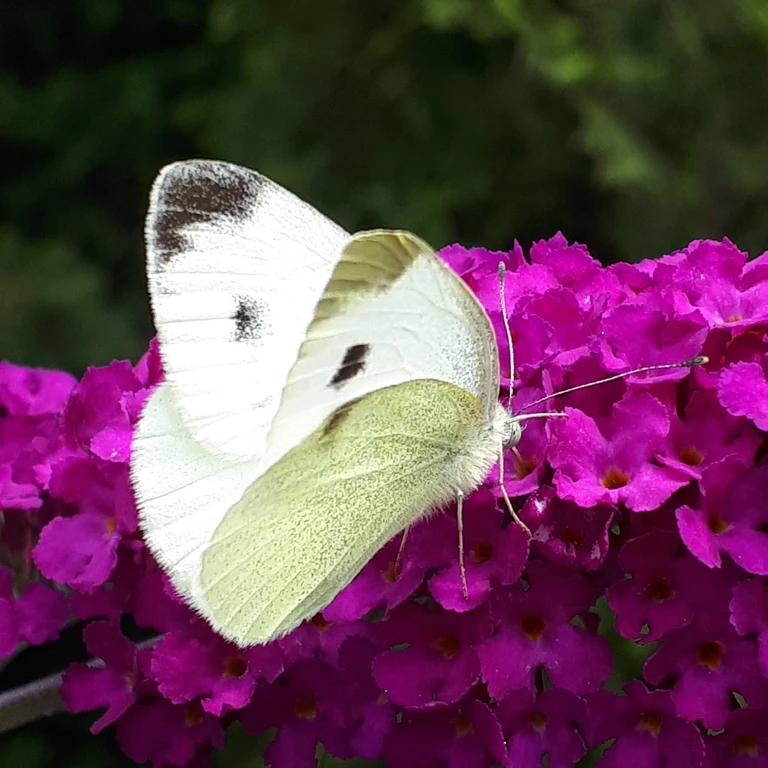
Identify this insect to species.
Pieris mannii
